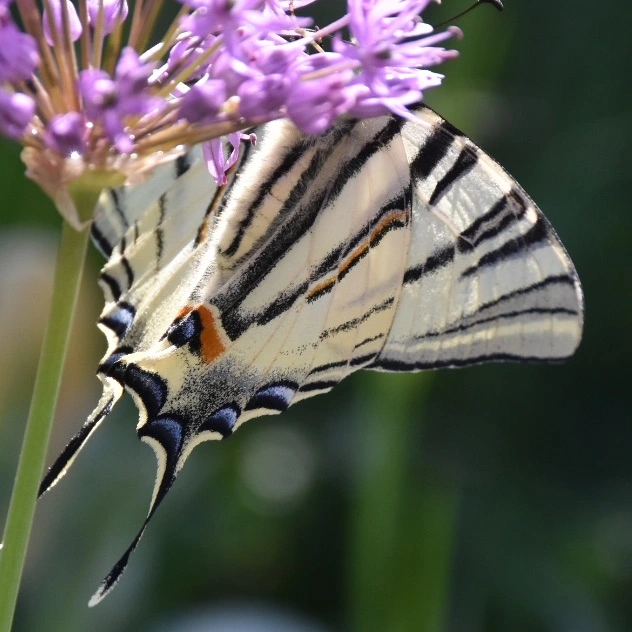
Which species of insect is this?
Iphiclides podalirius
